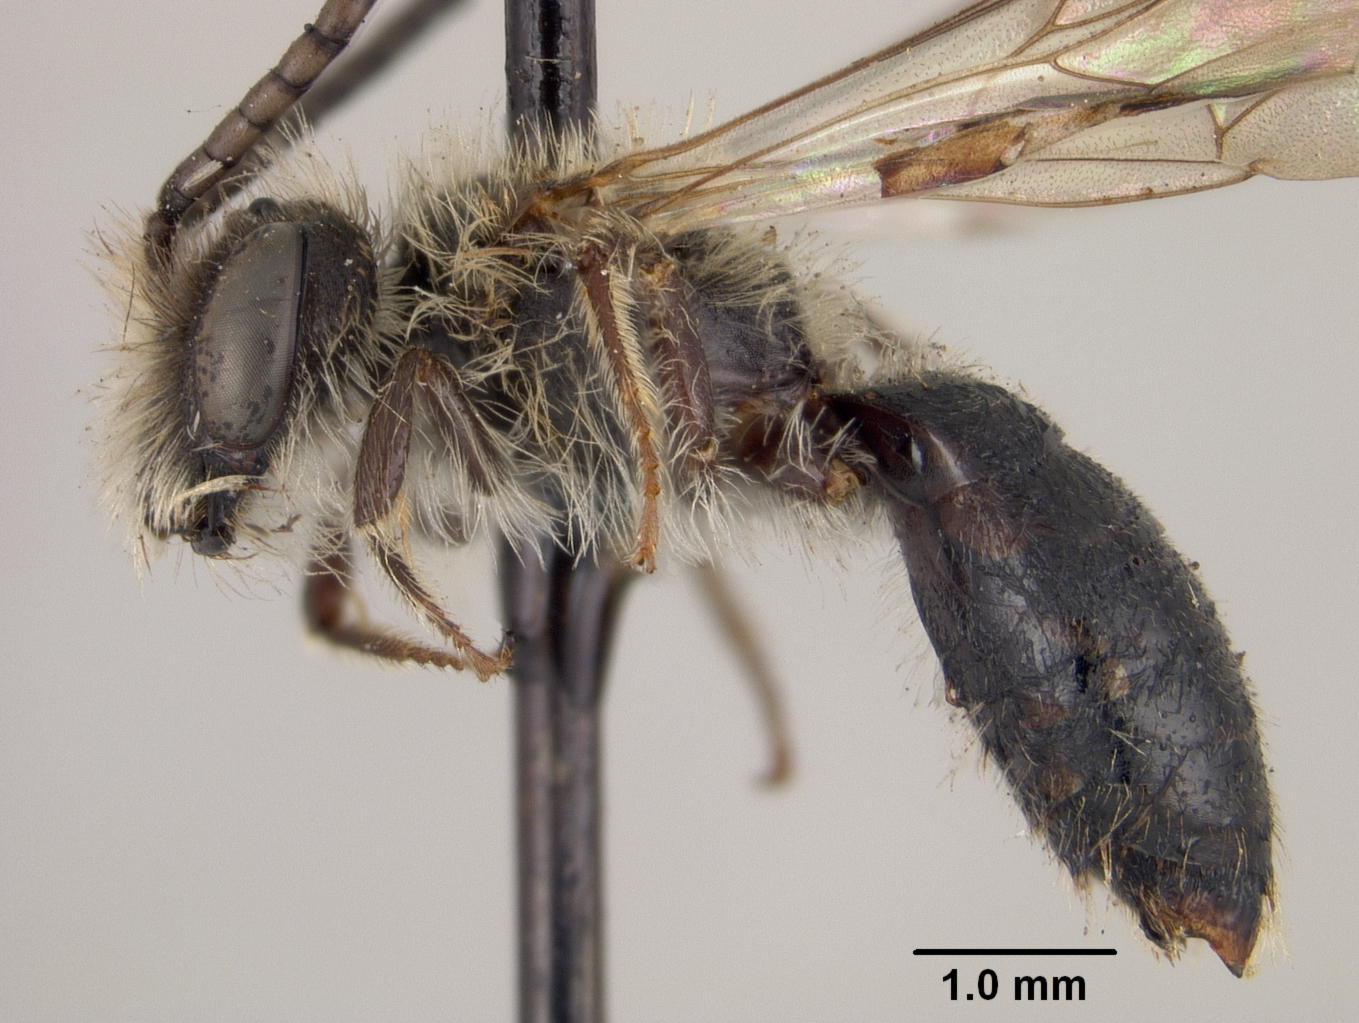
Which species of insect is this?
Andrena candidiformis
